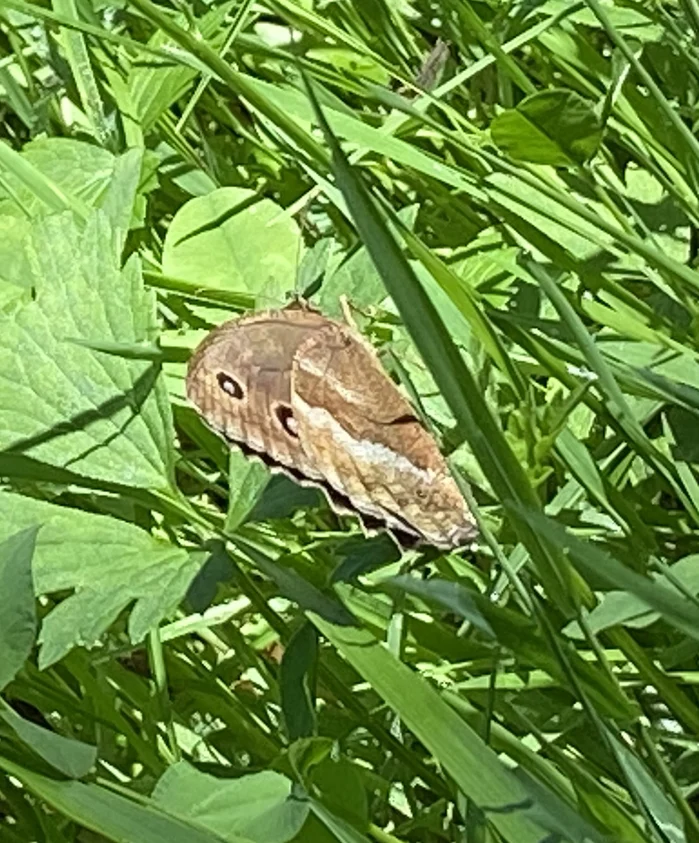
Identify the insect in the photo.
Minois dryas
